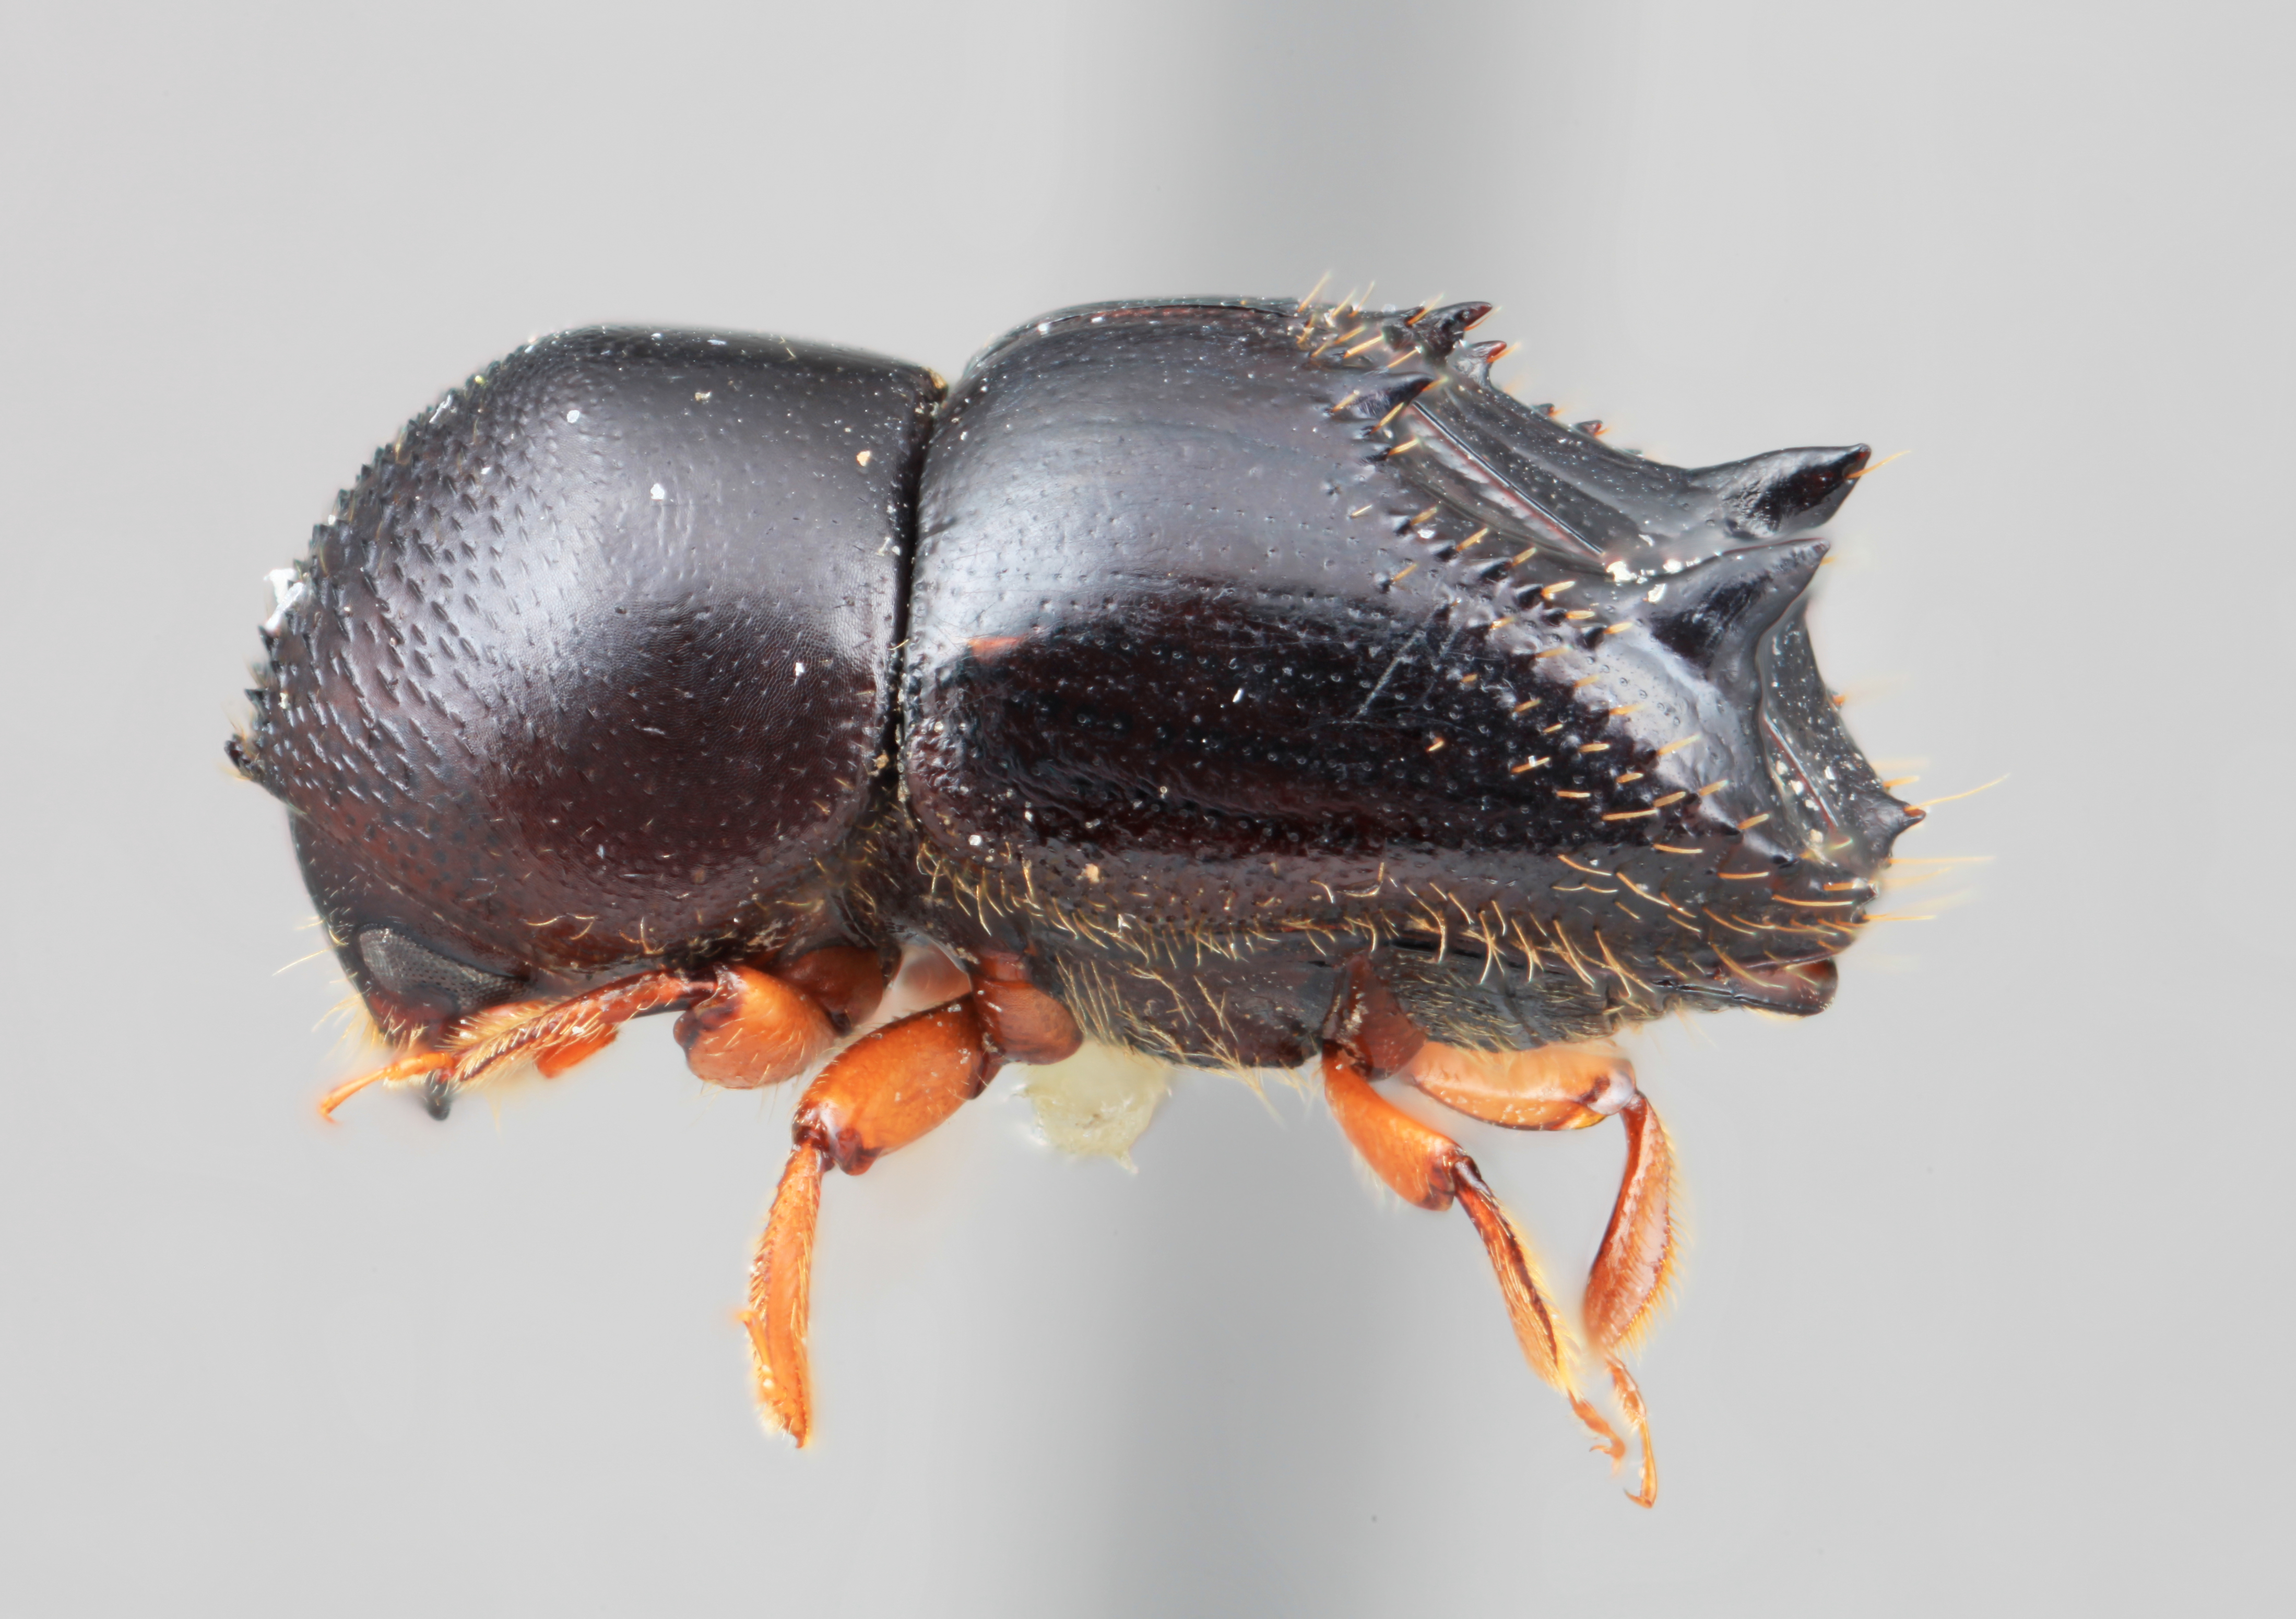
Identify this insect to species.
Xyleborus bicornatus
